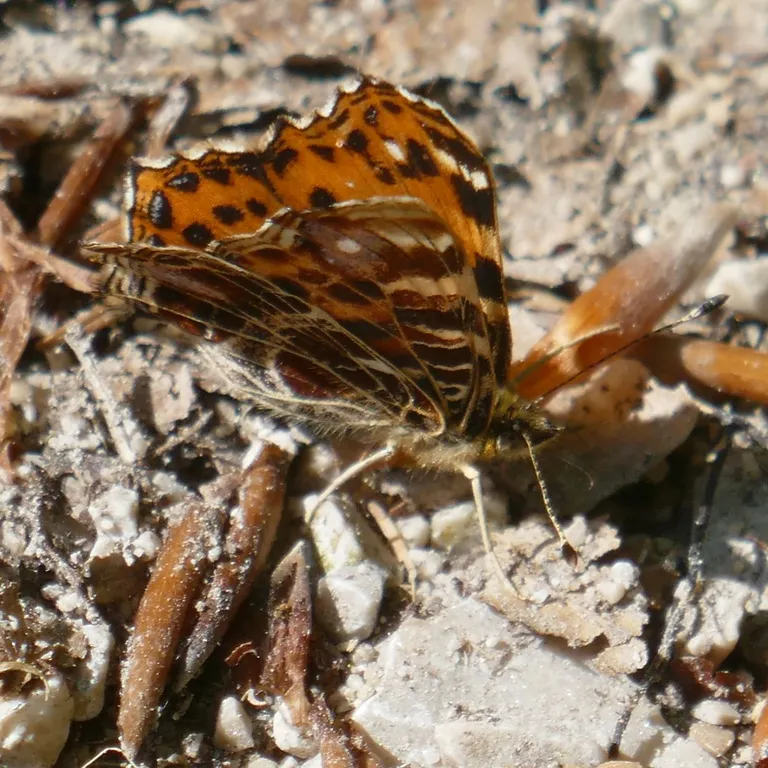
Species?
Araschnia levana
